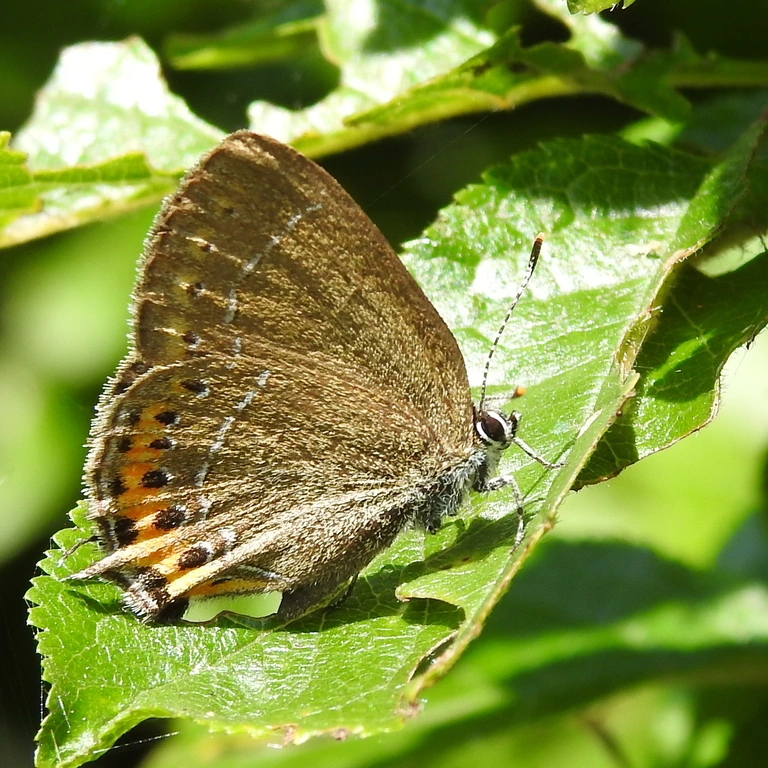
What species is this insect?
Satyrium pruni (also Fixsenia pruni)
